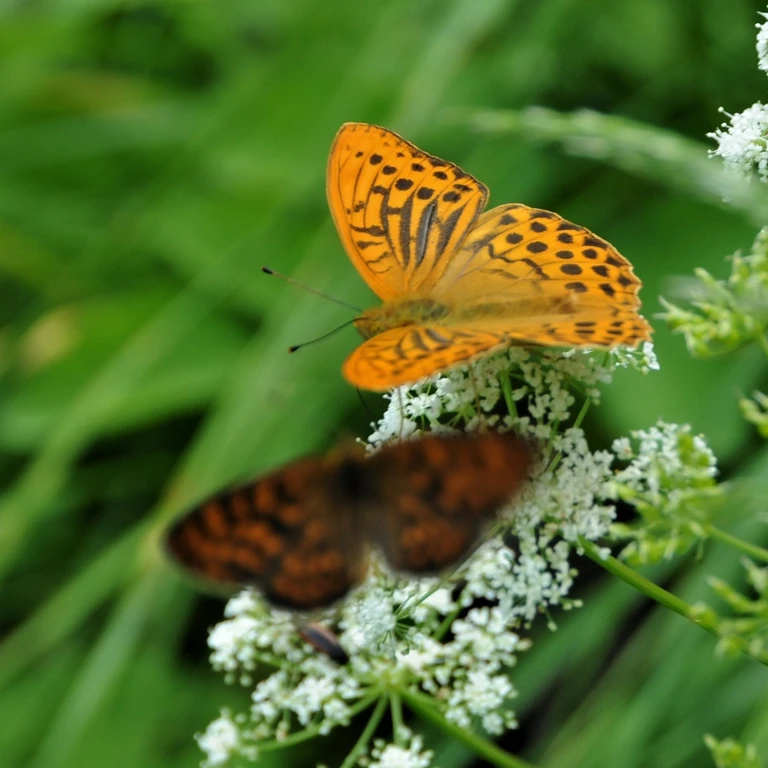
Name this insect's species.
Argynnis paphia
